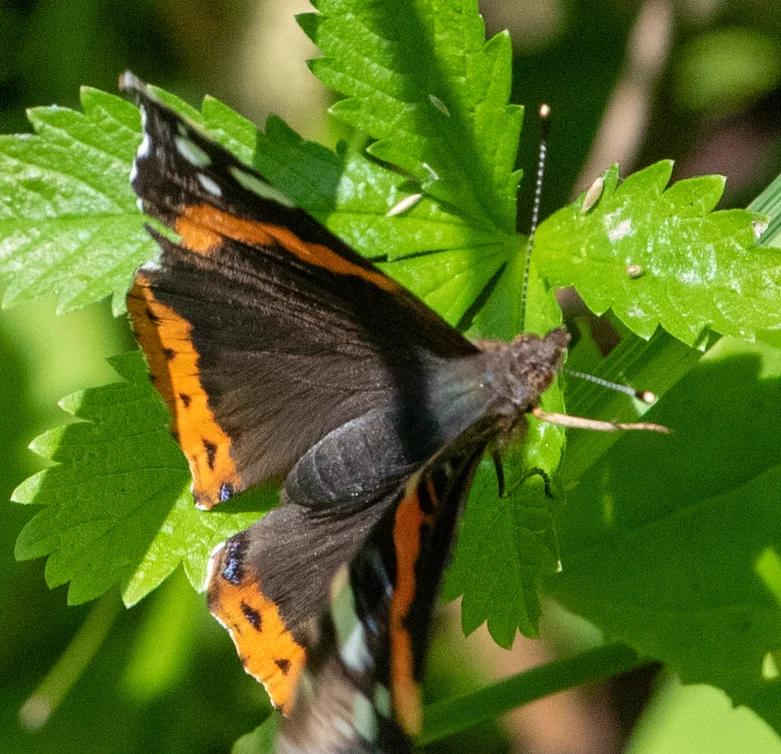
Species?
Vanessa atalanta
